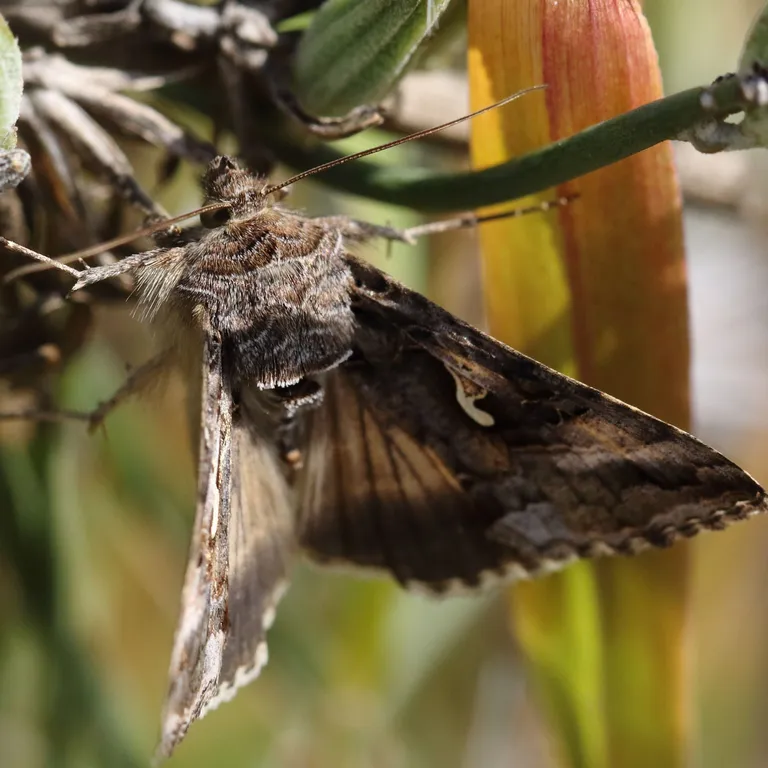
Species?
Autographa gamma
